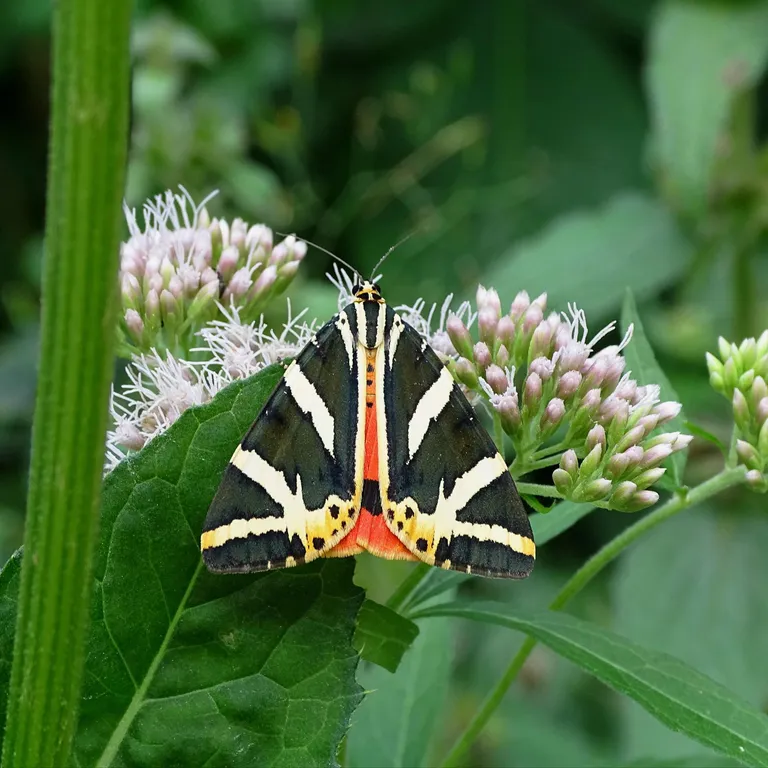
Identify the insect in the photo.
Euplagia quadripunctaria
